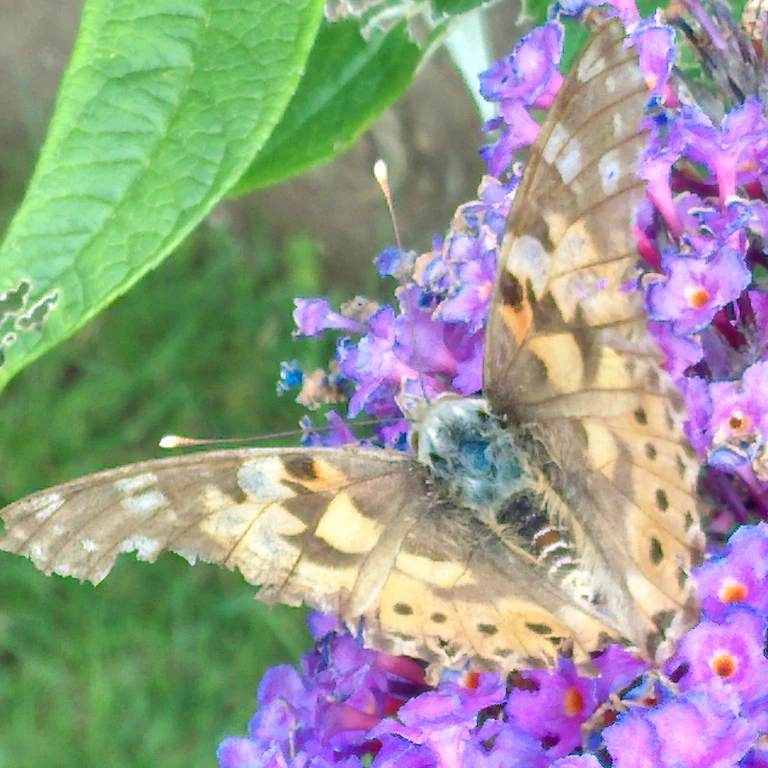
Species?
Vanessa cardui
